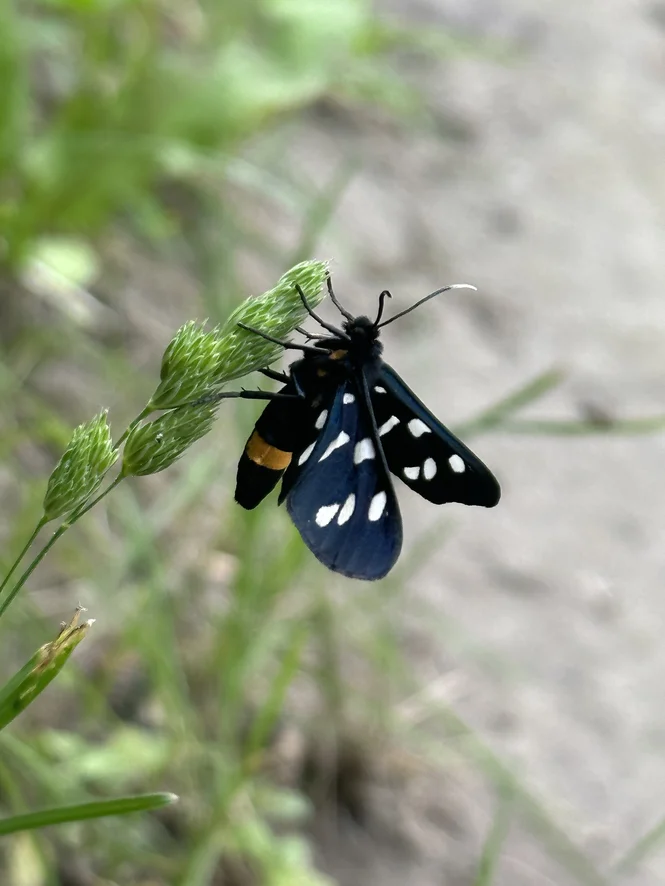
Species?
Amata phegea
